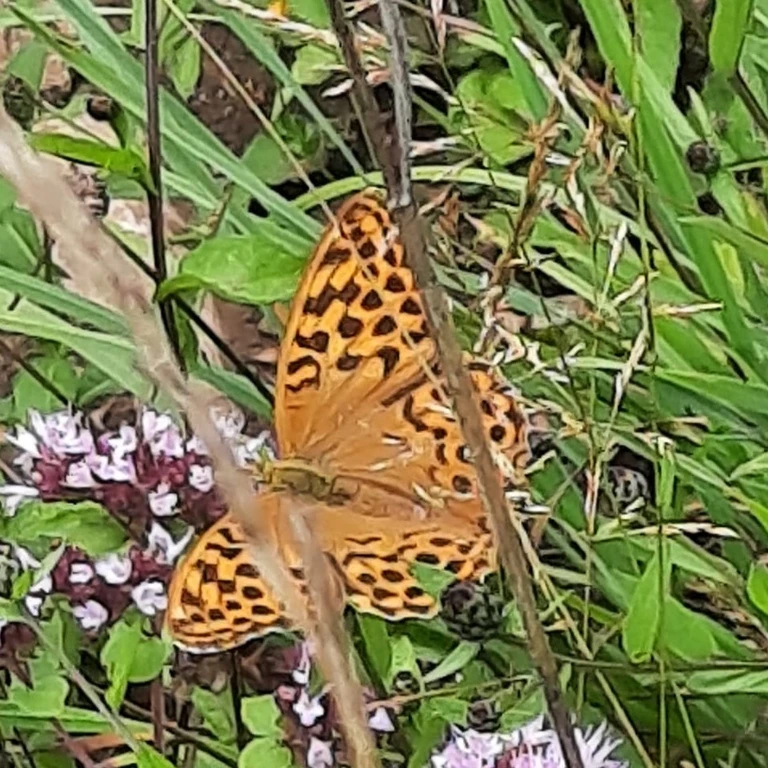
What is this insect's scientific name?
Argynnis paphia
